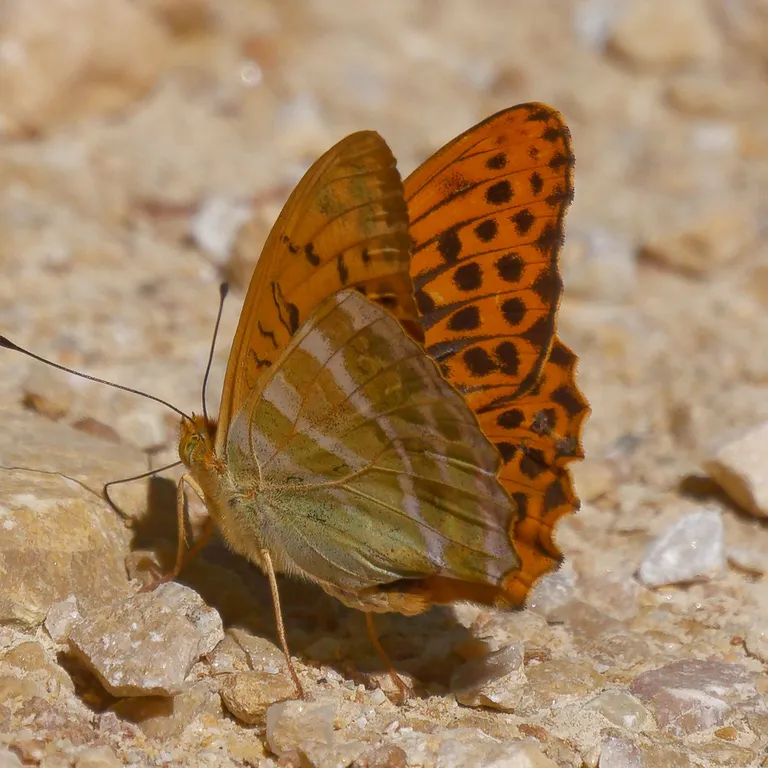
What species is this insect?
Argynnis paphia
